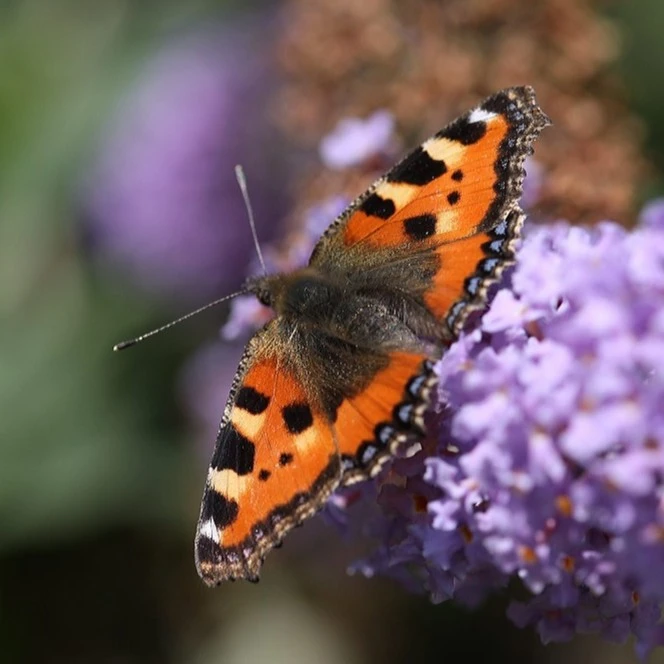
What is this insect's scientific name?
Aglais urticae
